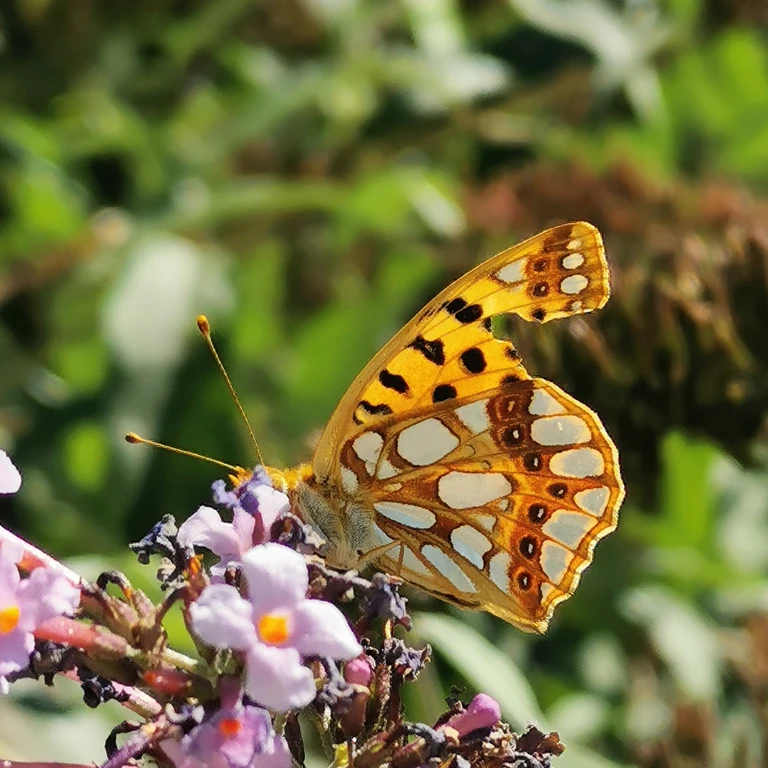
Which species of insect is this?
Issoria lathonia
